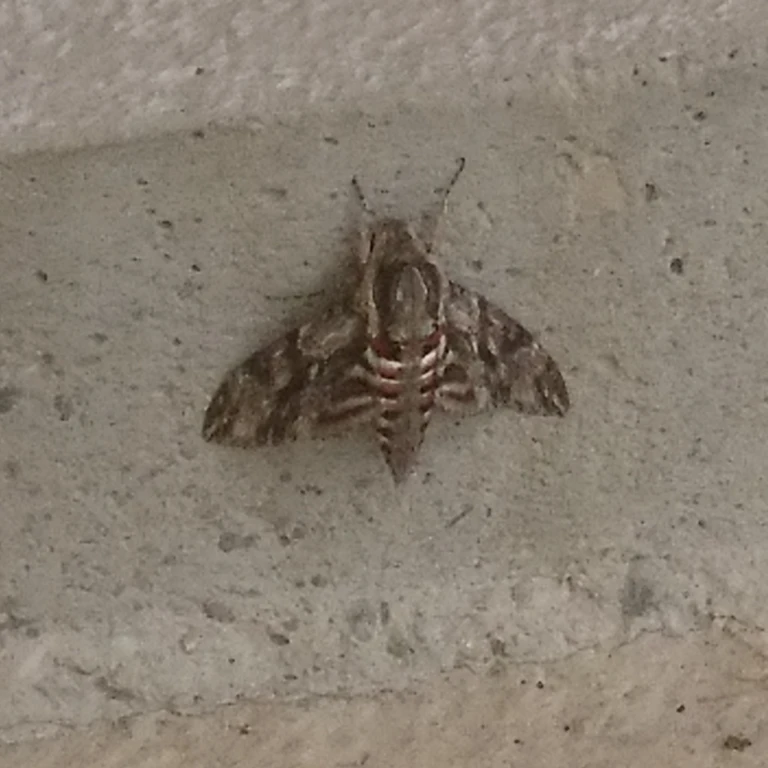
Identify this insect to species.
Agrius convolvuli
